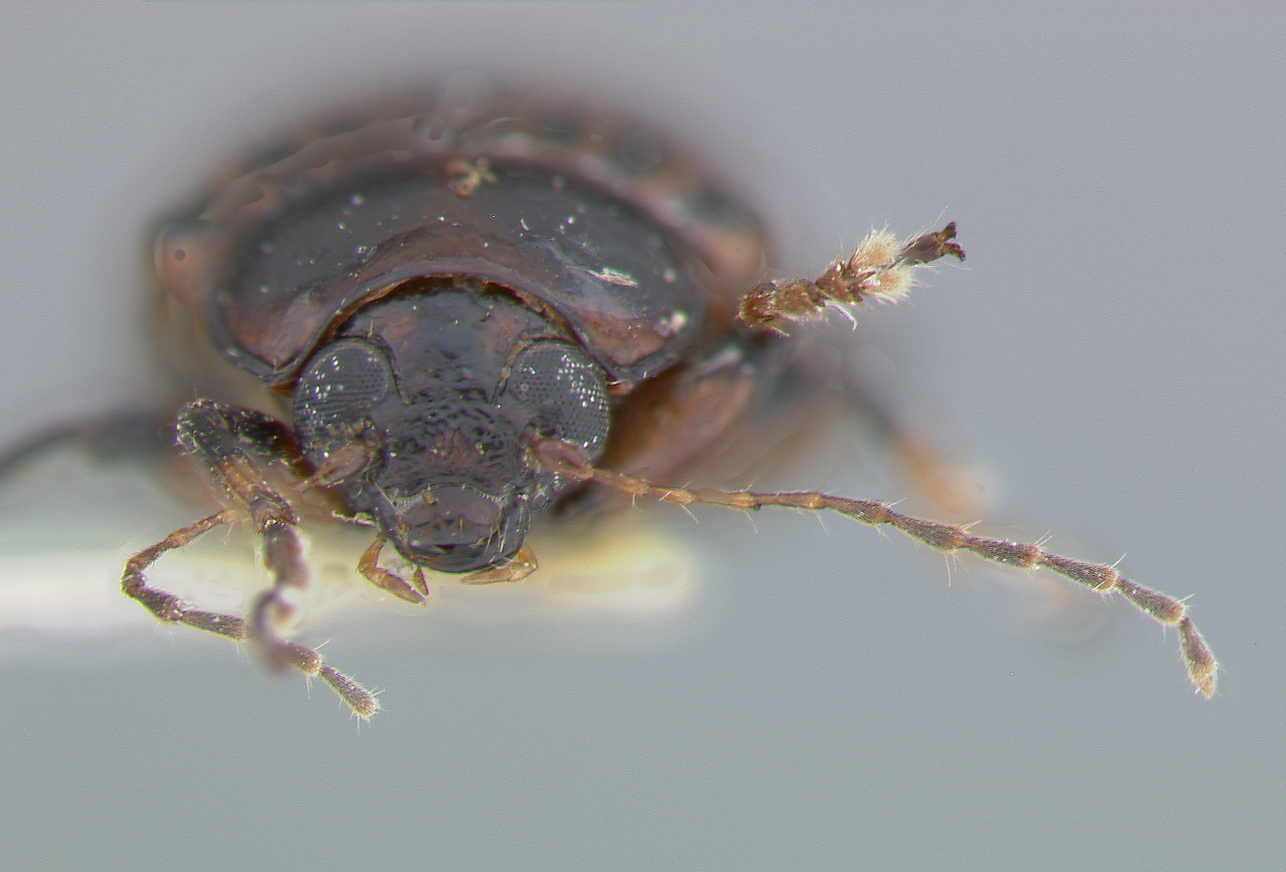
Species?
Metachroma multipunctatum
